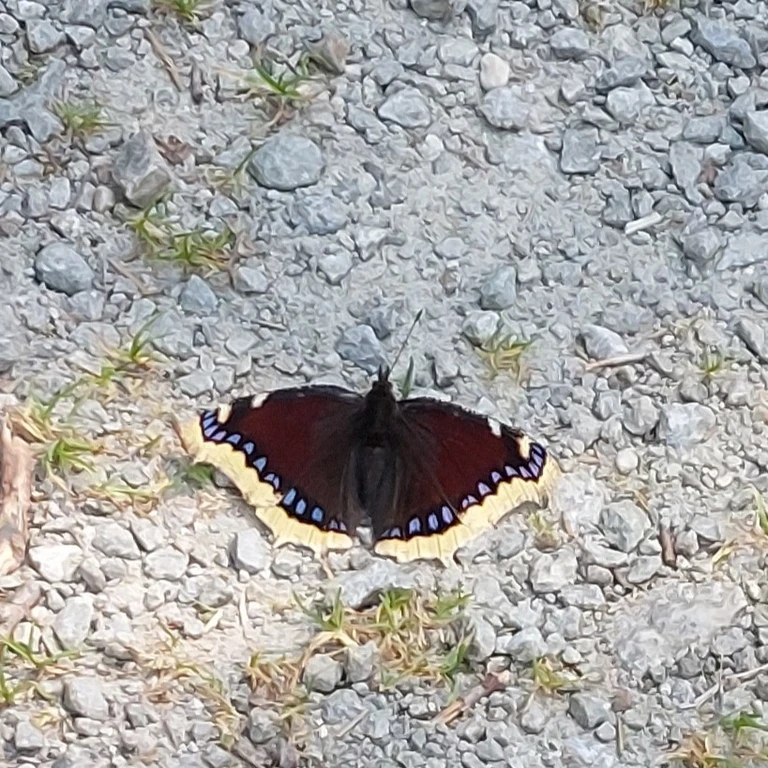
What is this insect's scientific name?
Nymphalis antiopa
